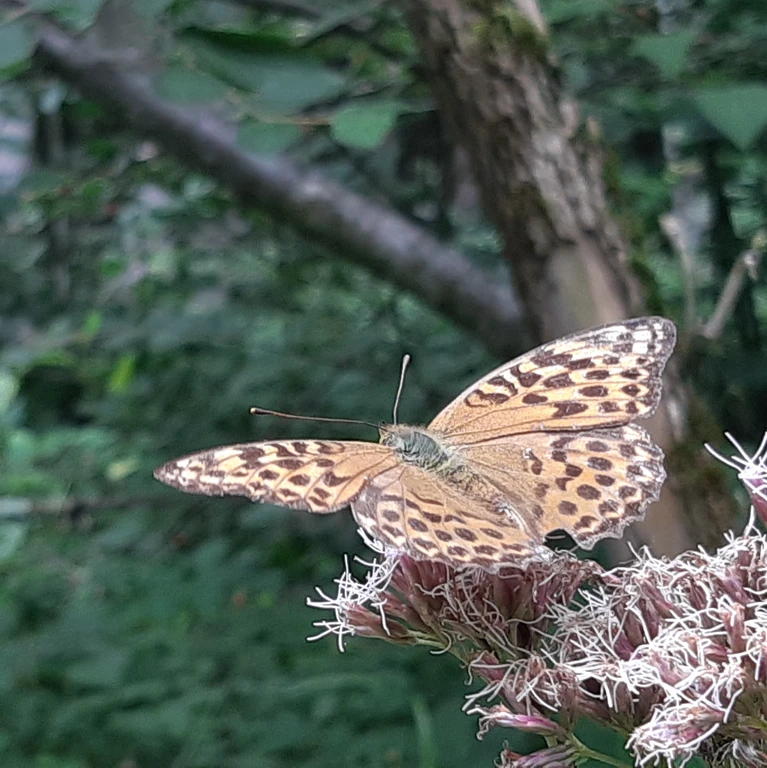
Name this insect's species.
Argynnis paphia
